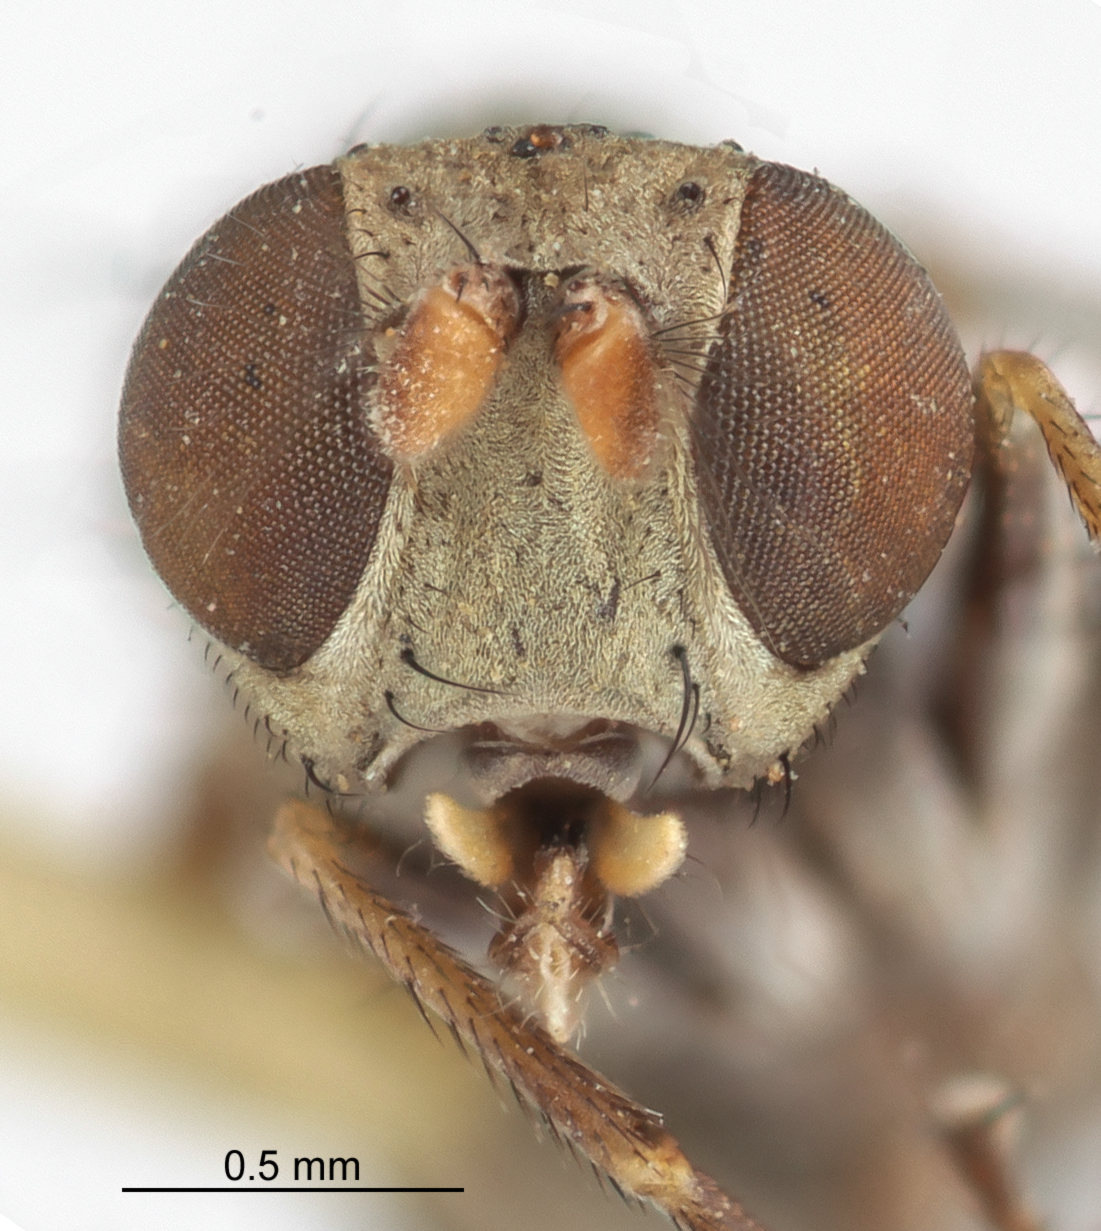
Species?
Notiphila erythrocera (also Notiphila pura)
